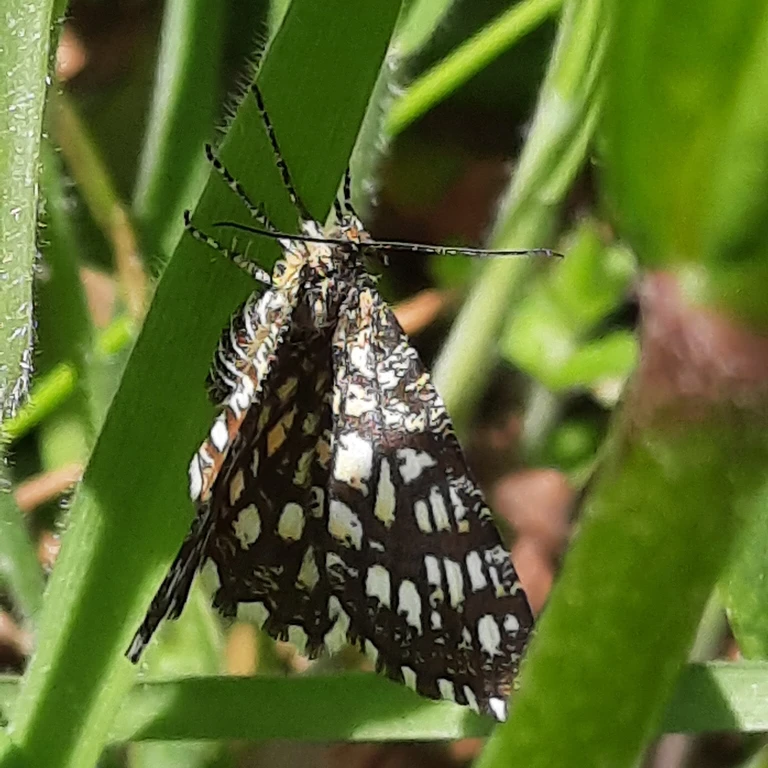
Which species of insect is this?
Chiasmia clathrata
